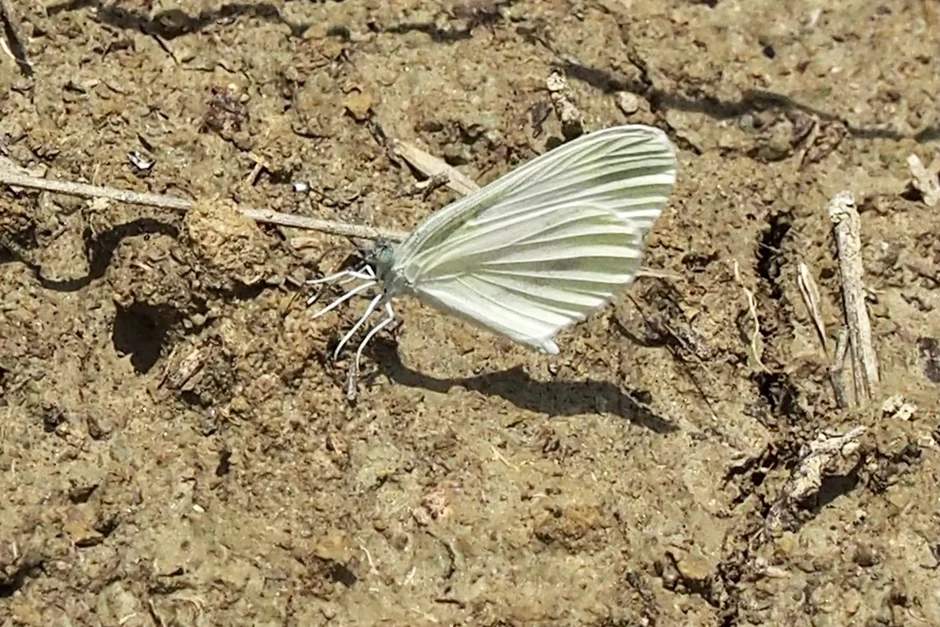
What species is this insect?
Leptidea sinapis/juvernica
